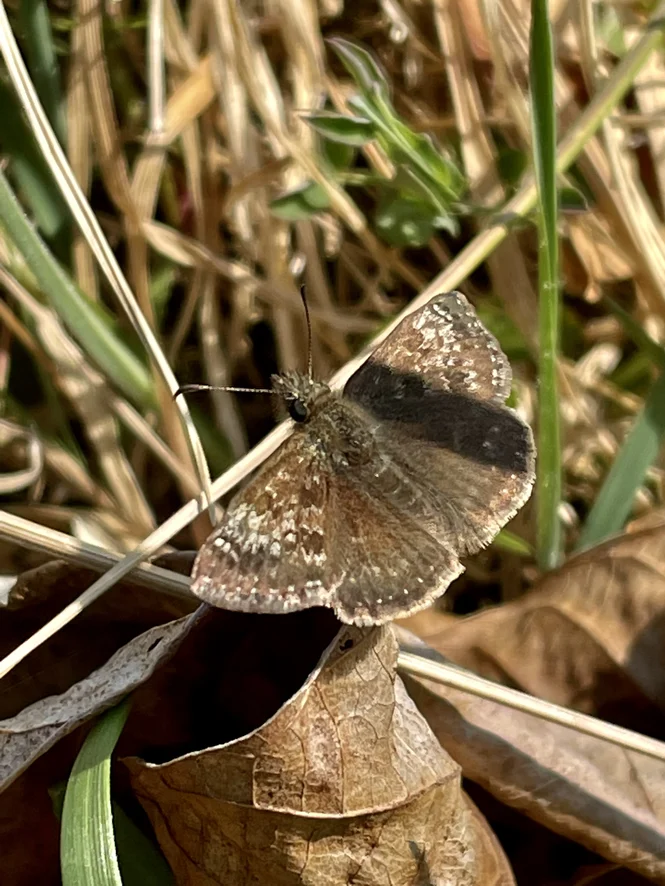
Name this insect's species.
Erynnis tages
